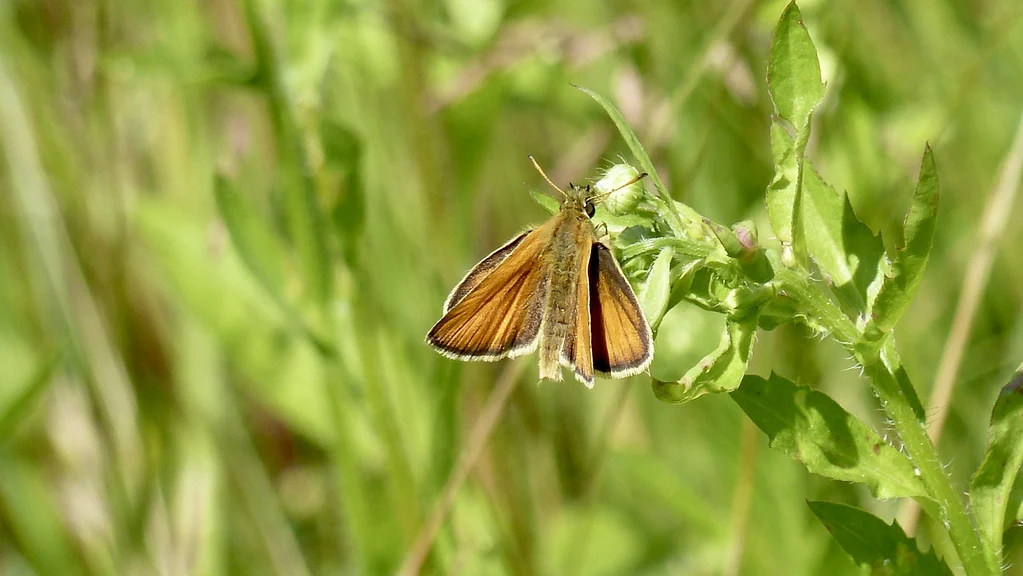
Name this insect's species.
Thymelicus lineola
